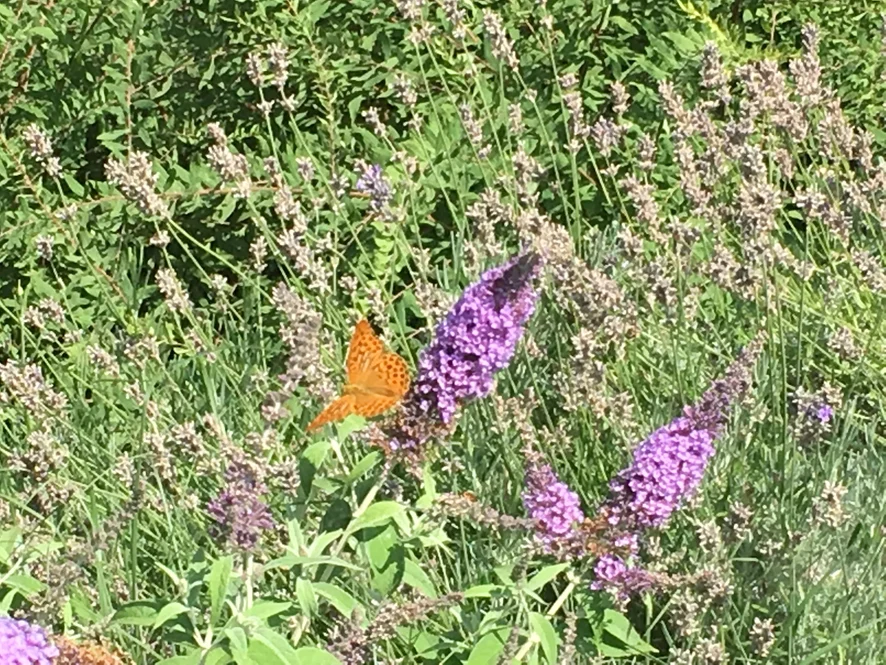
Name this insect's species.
Argynnis paphia
